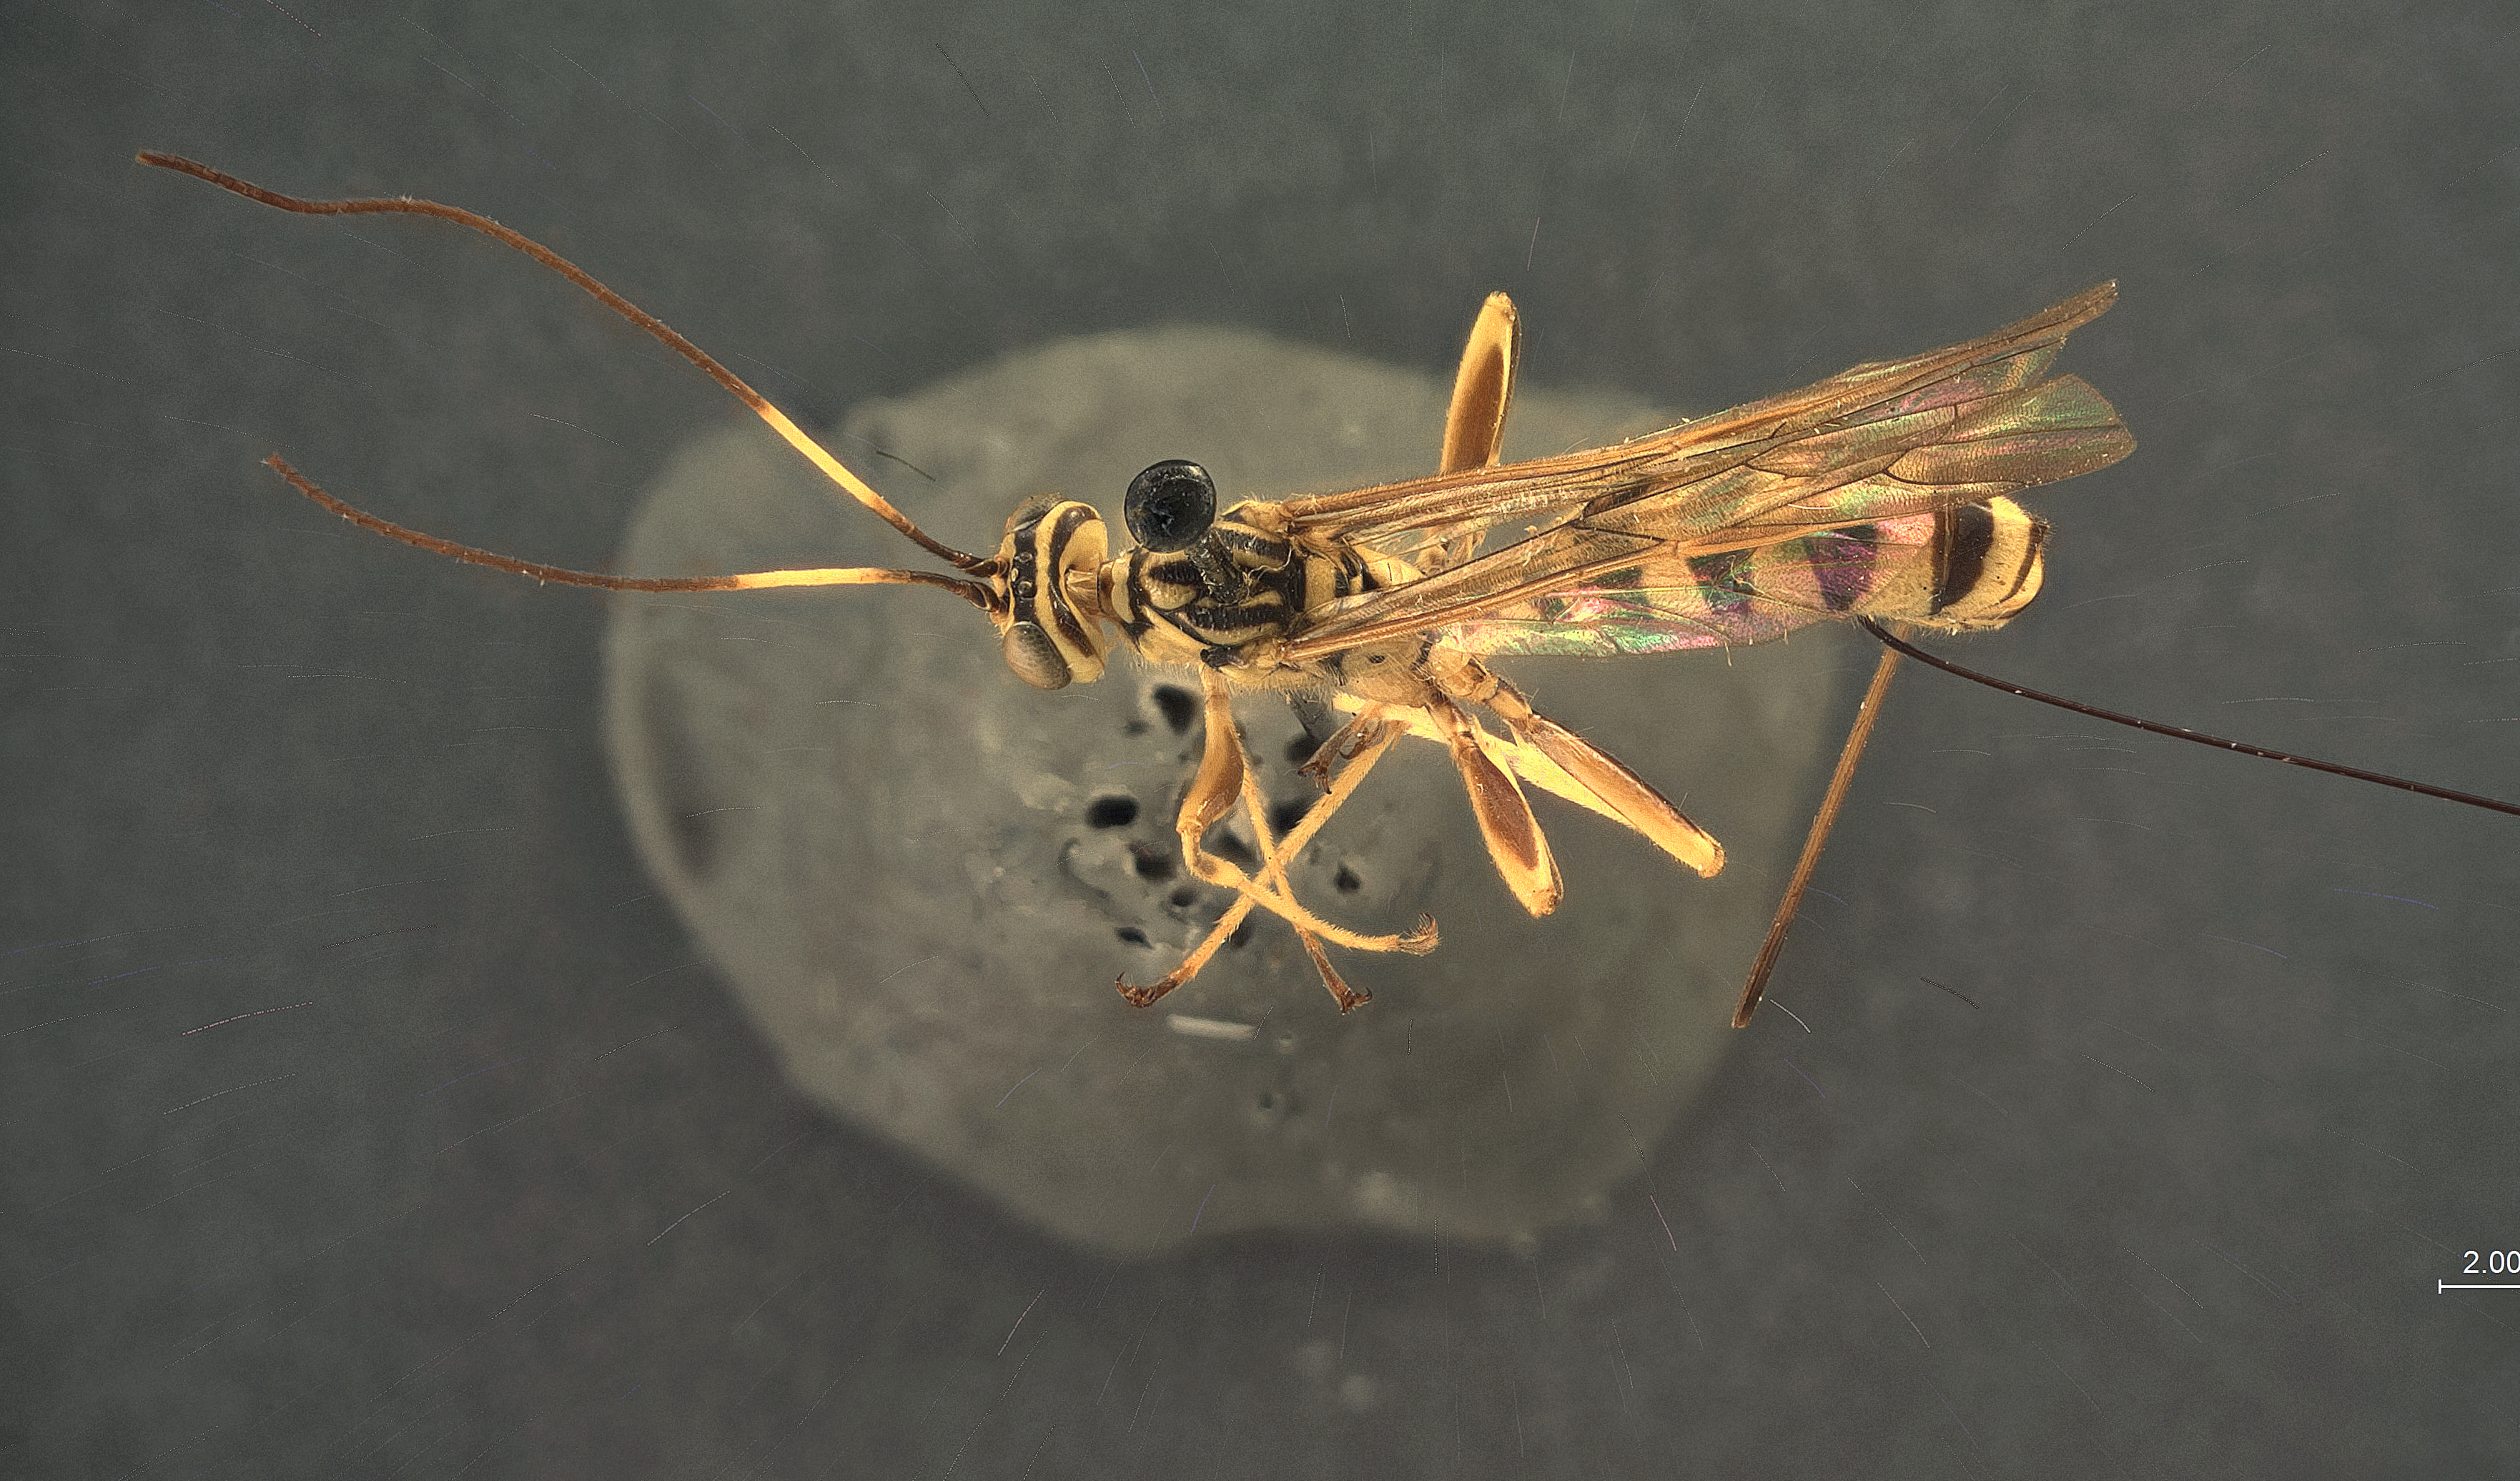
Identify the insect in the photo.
Epirhyssa prolasia
